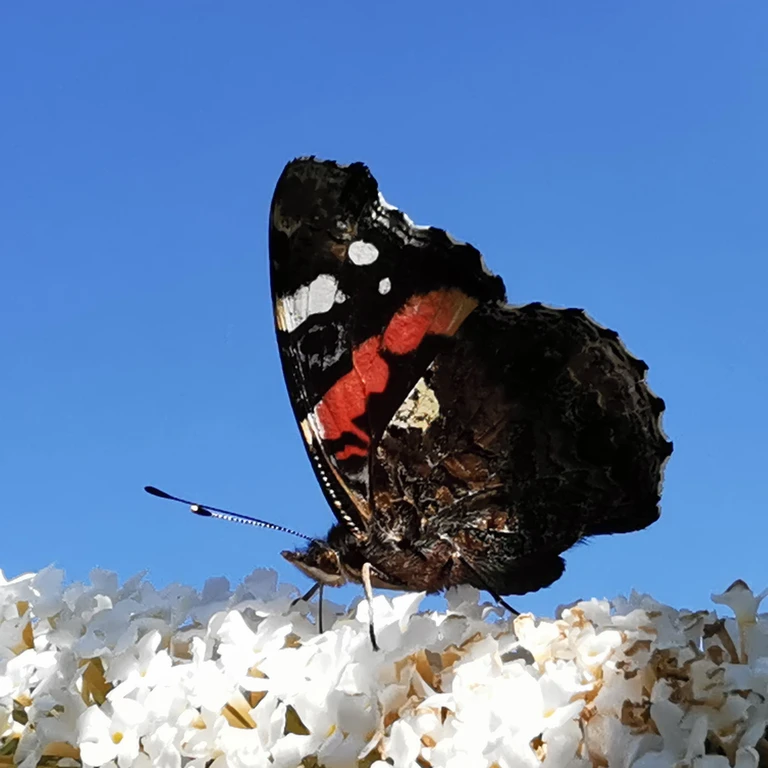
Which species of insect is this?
Vanessa atalanta
